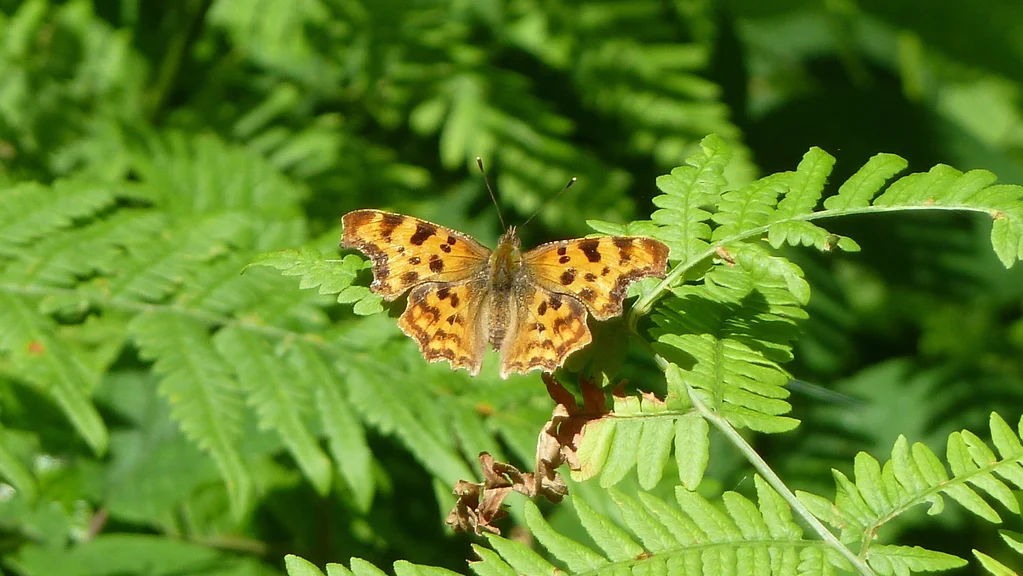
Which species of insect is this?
Polygonia c-album
